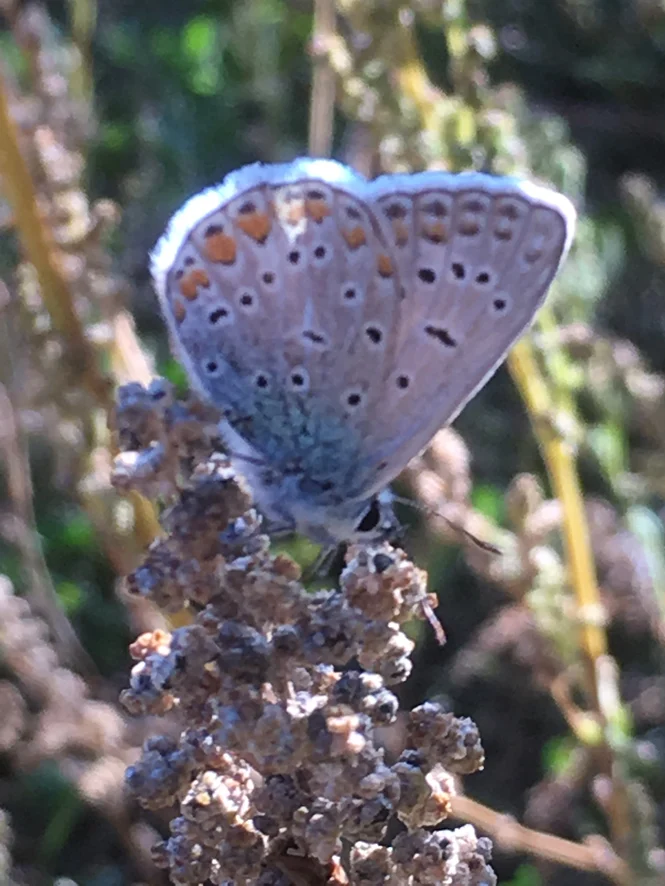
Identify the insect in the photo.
Polyommatus icarus
